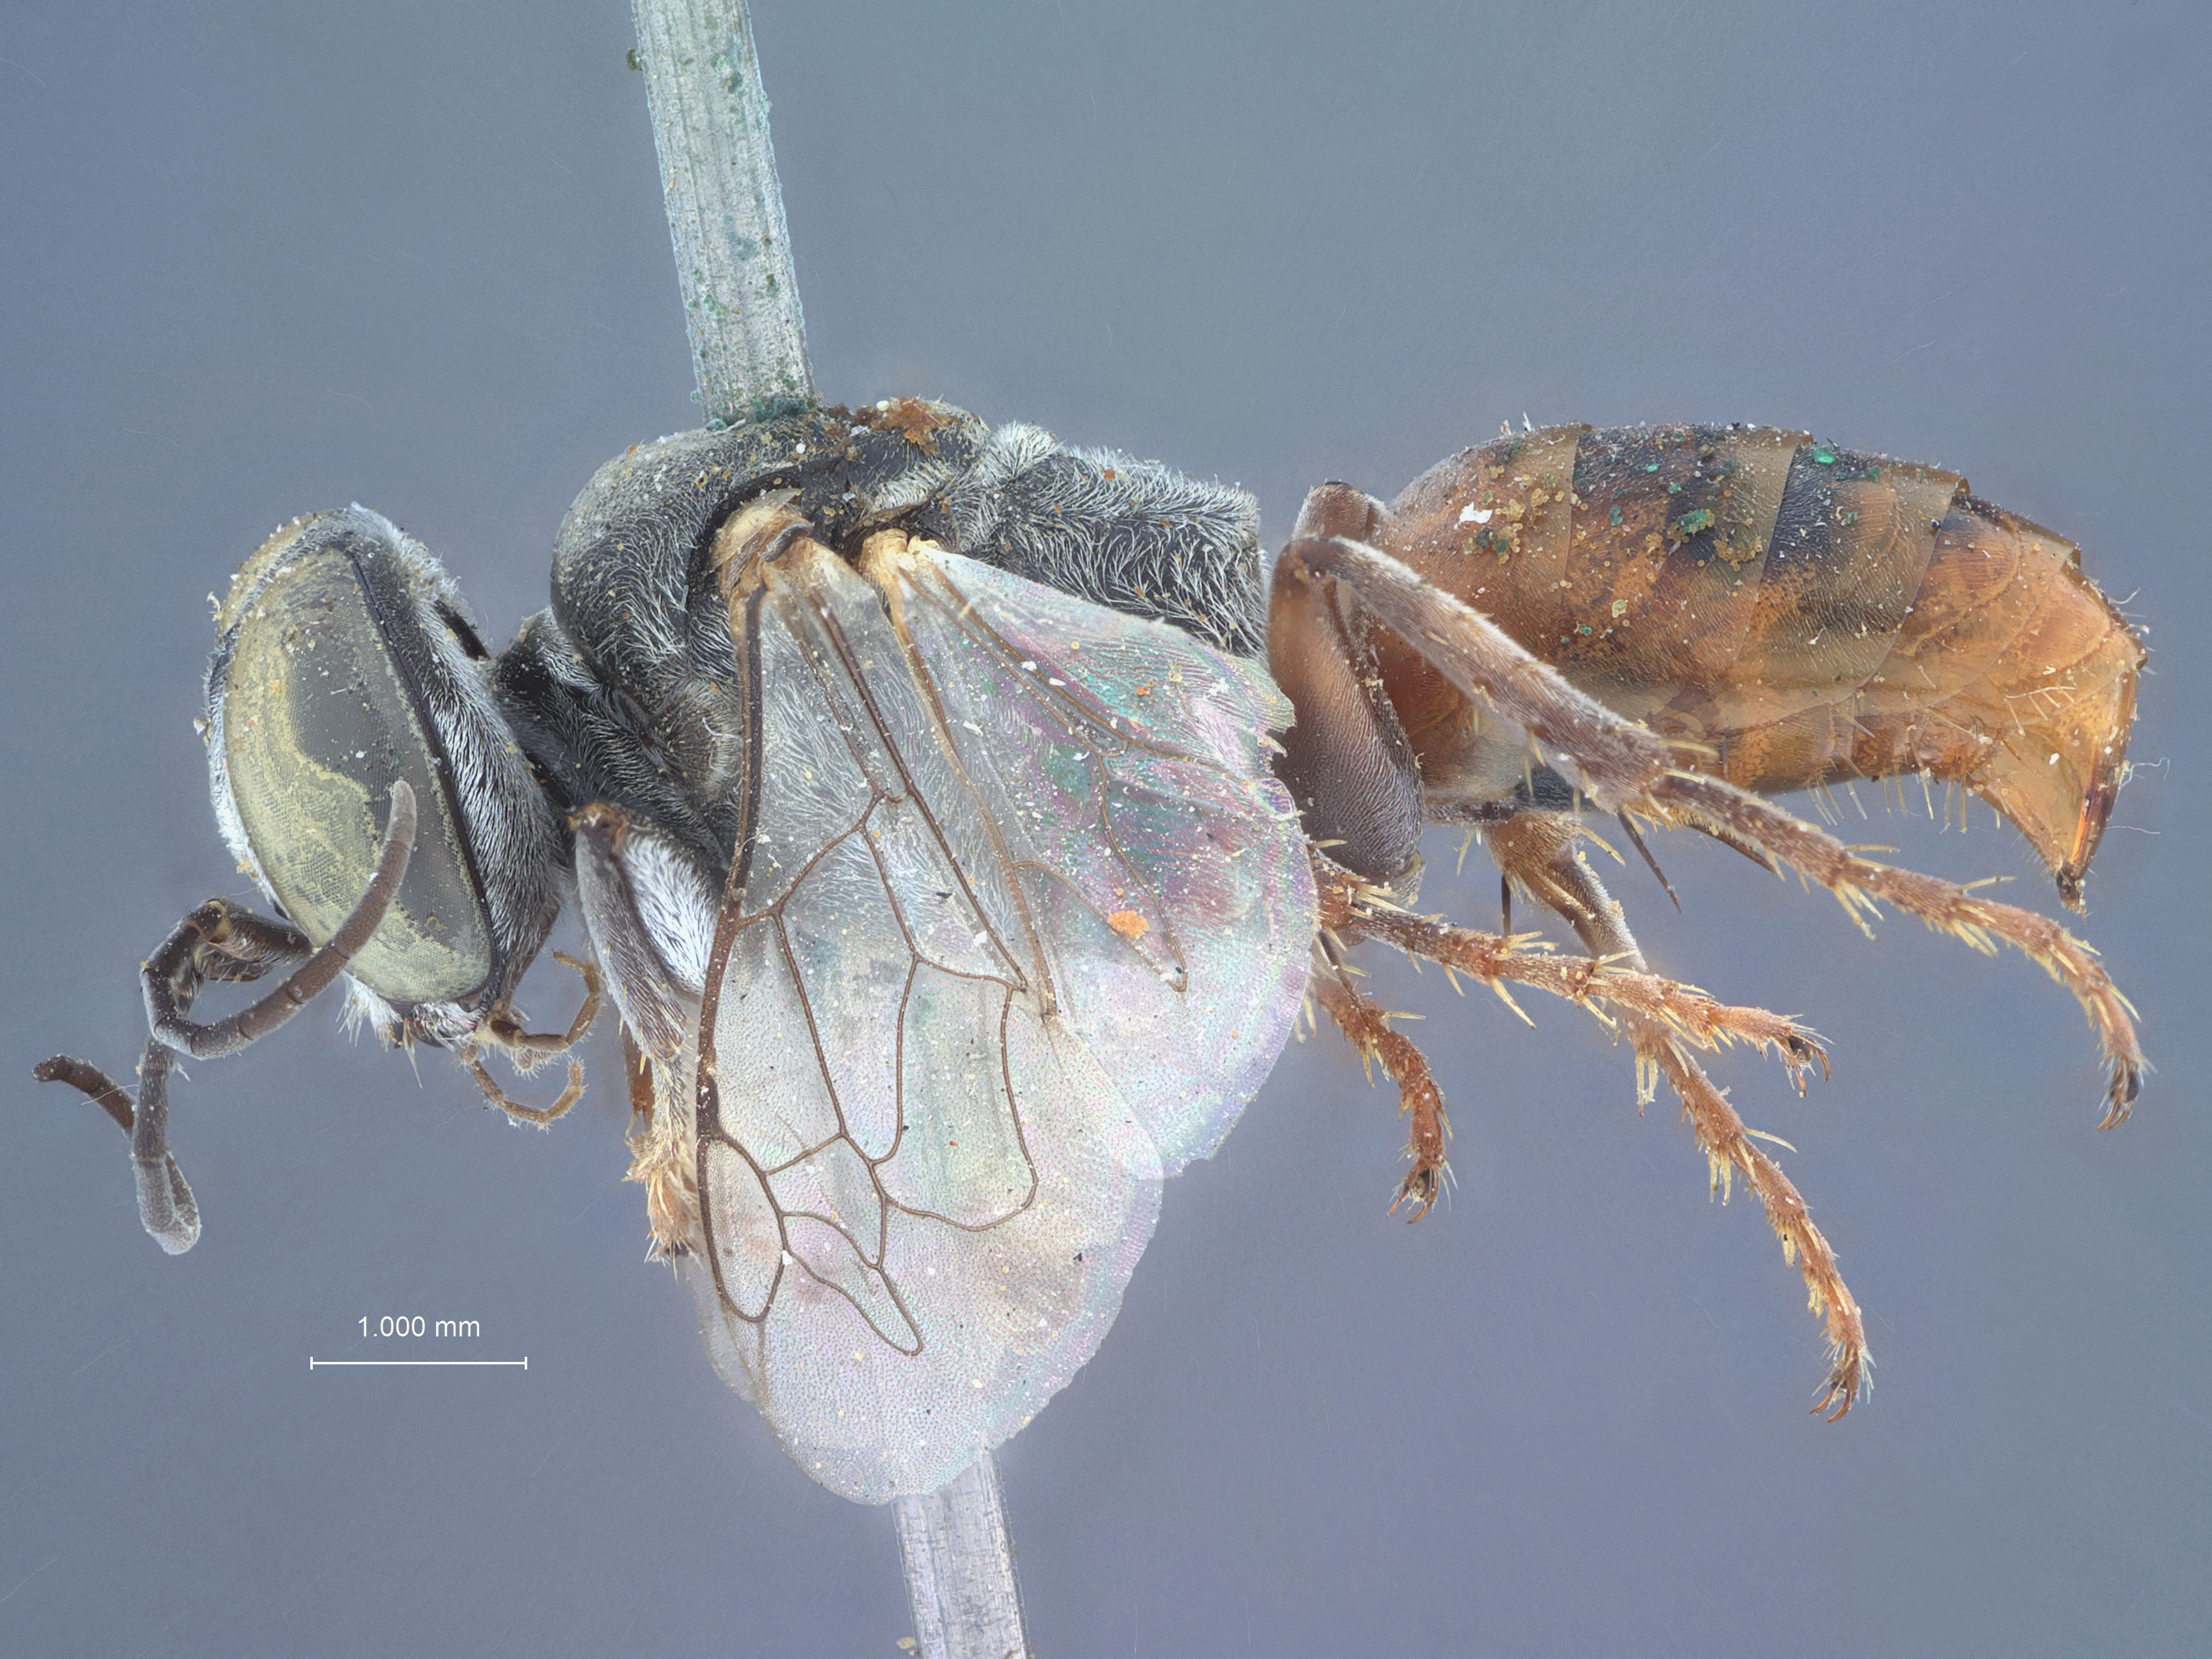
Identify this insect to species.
Tachysphex coquilletti
